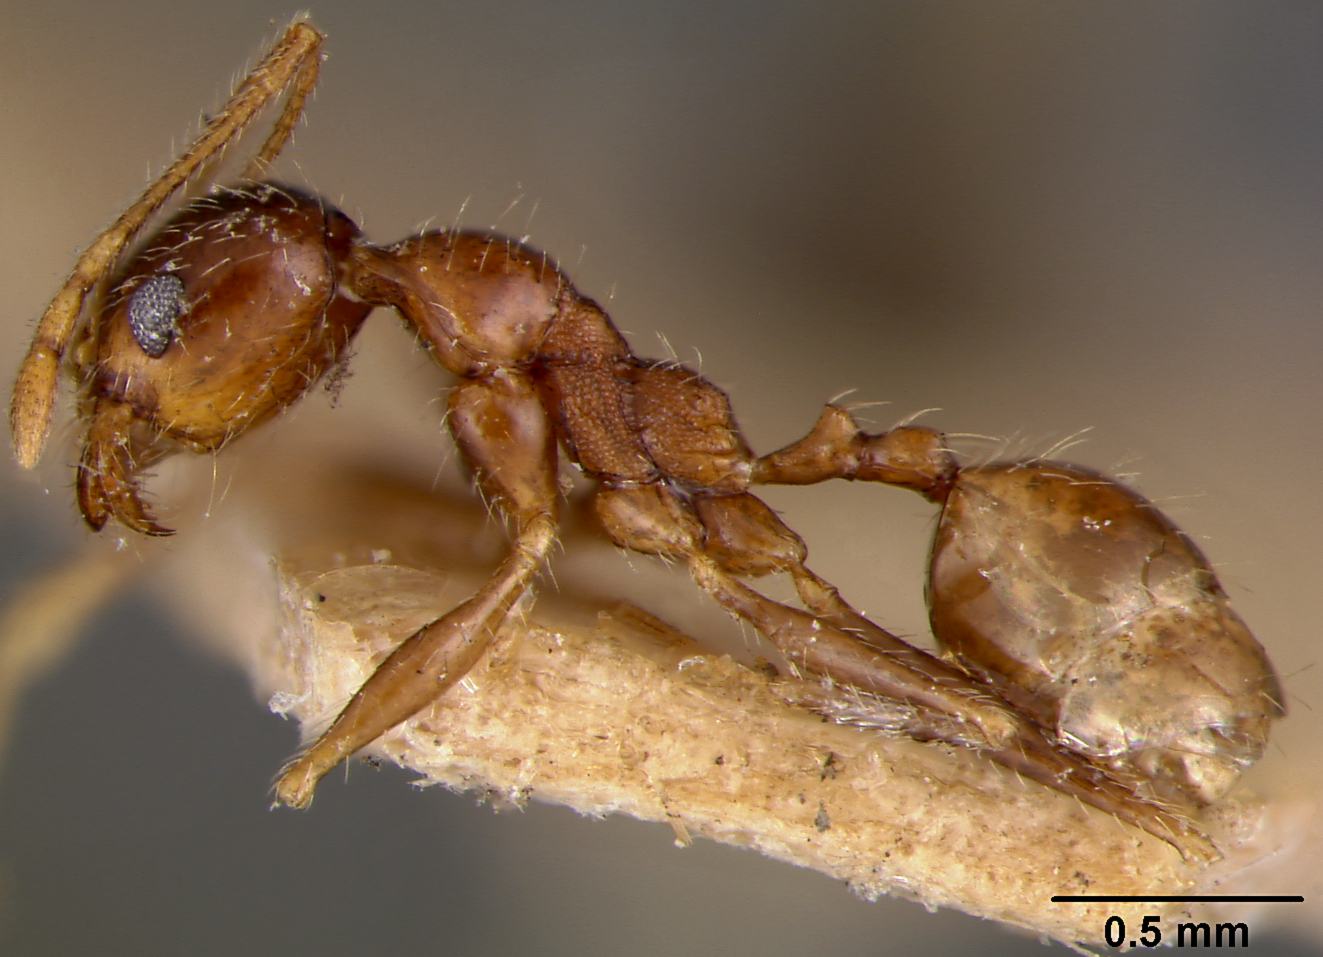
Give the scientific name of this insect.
Pheidole schultzei
